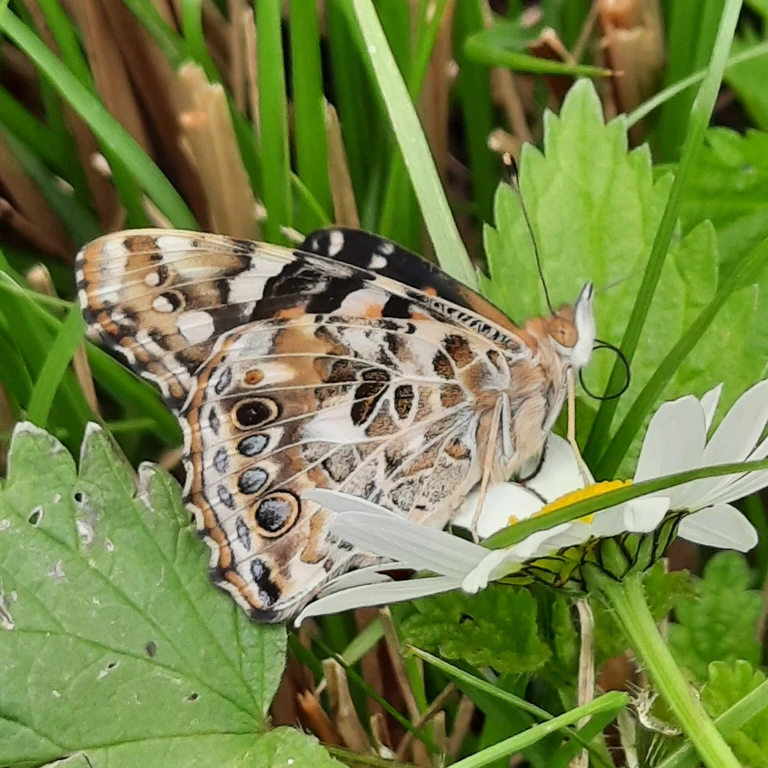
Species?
Vanessa cardui
